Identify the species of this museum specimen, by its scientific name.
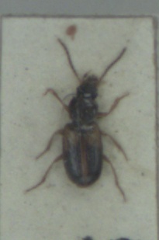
Acupalpus meridianus
